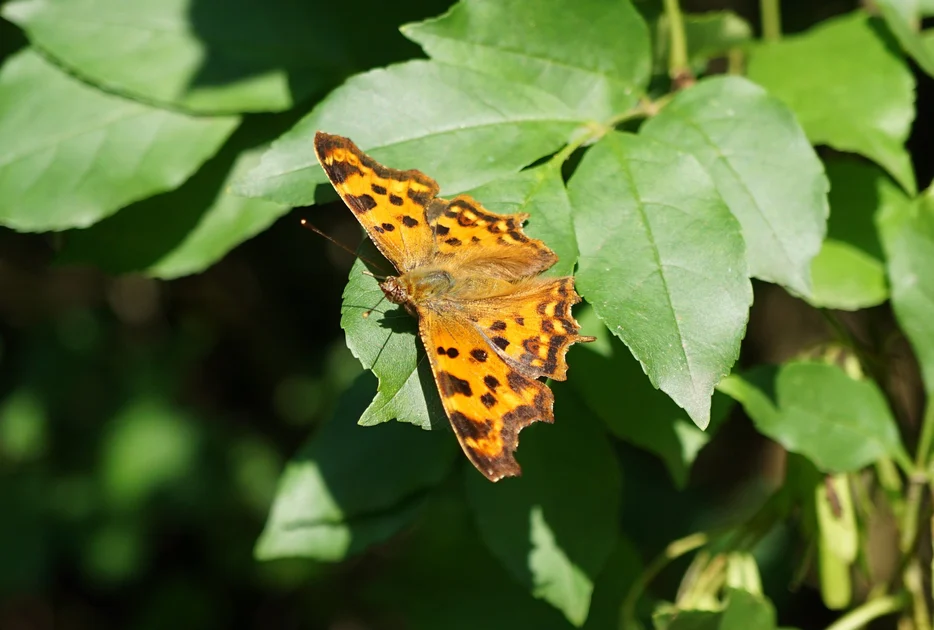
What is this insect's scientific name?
Polygonia c-album
